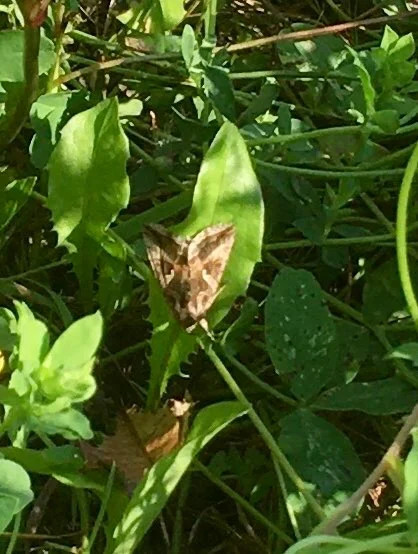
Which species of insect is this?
Autographa gamma
